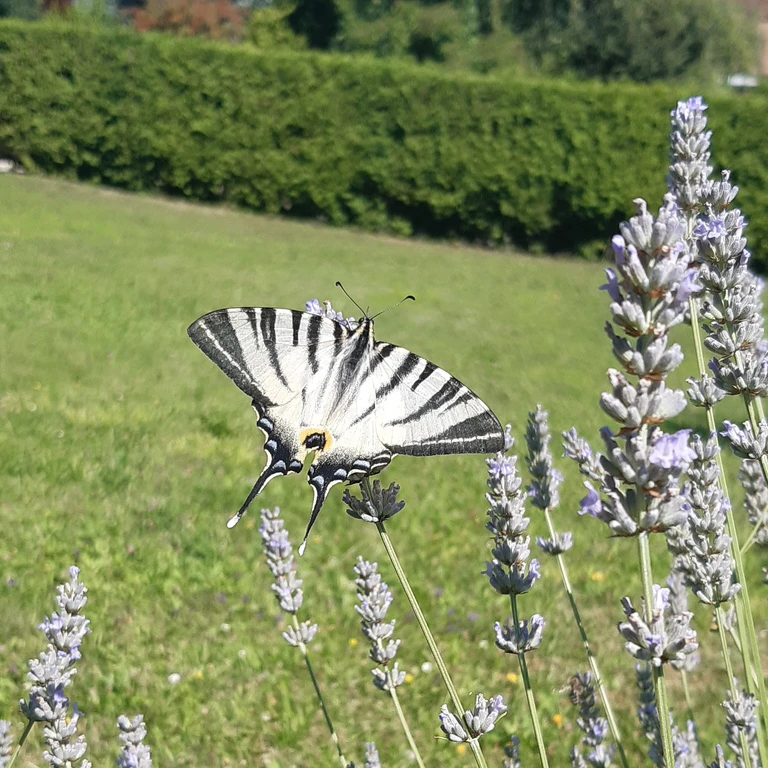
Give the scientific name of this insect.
Iphiclides podalirius
